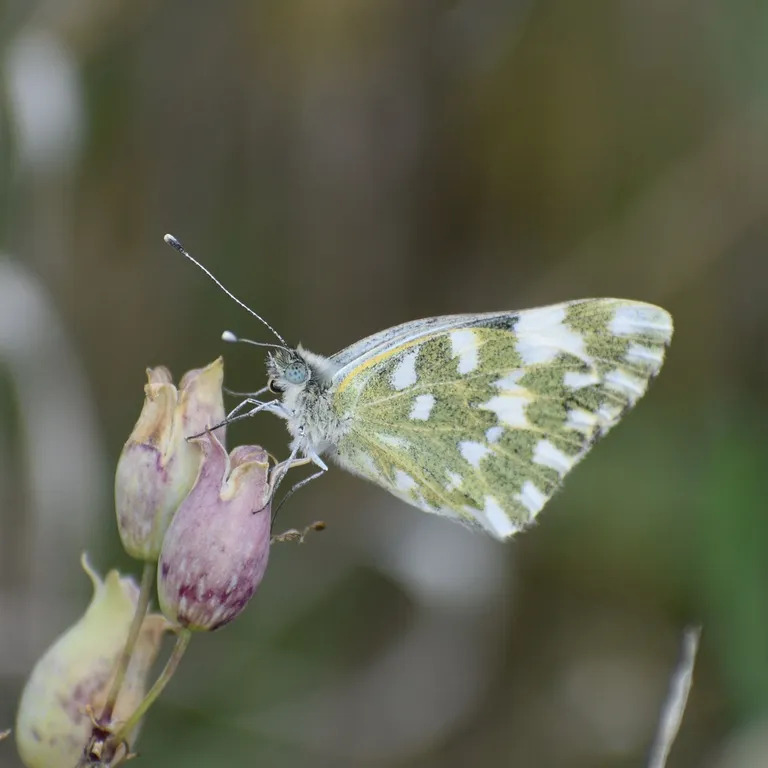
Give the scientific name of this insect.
Pontia edusa
